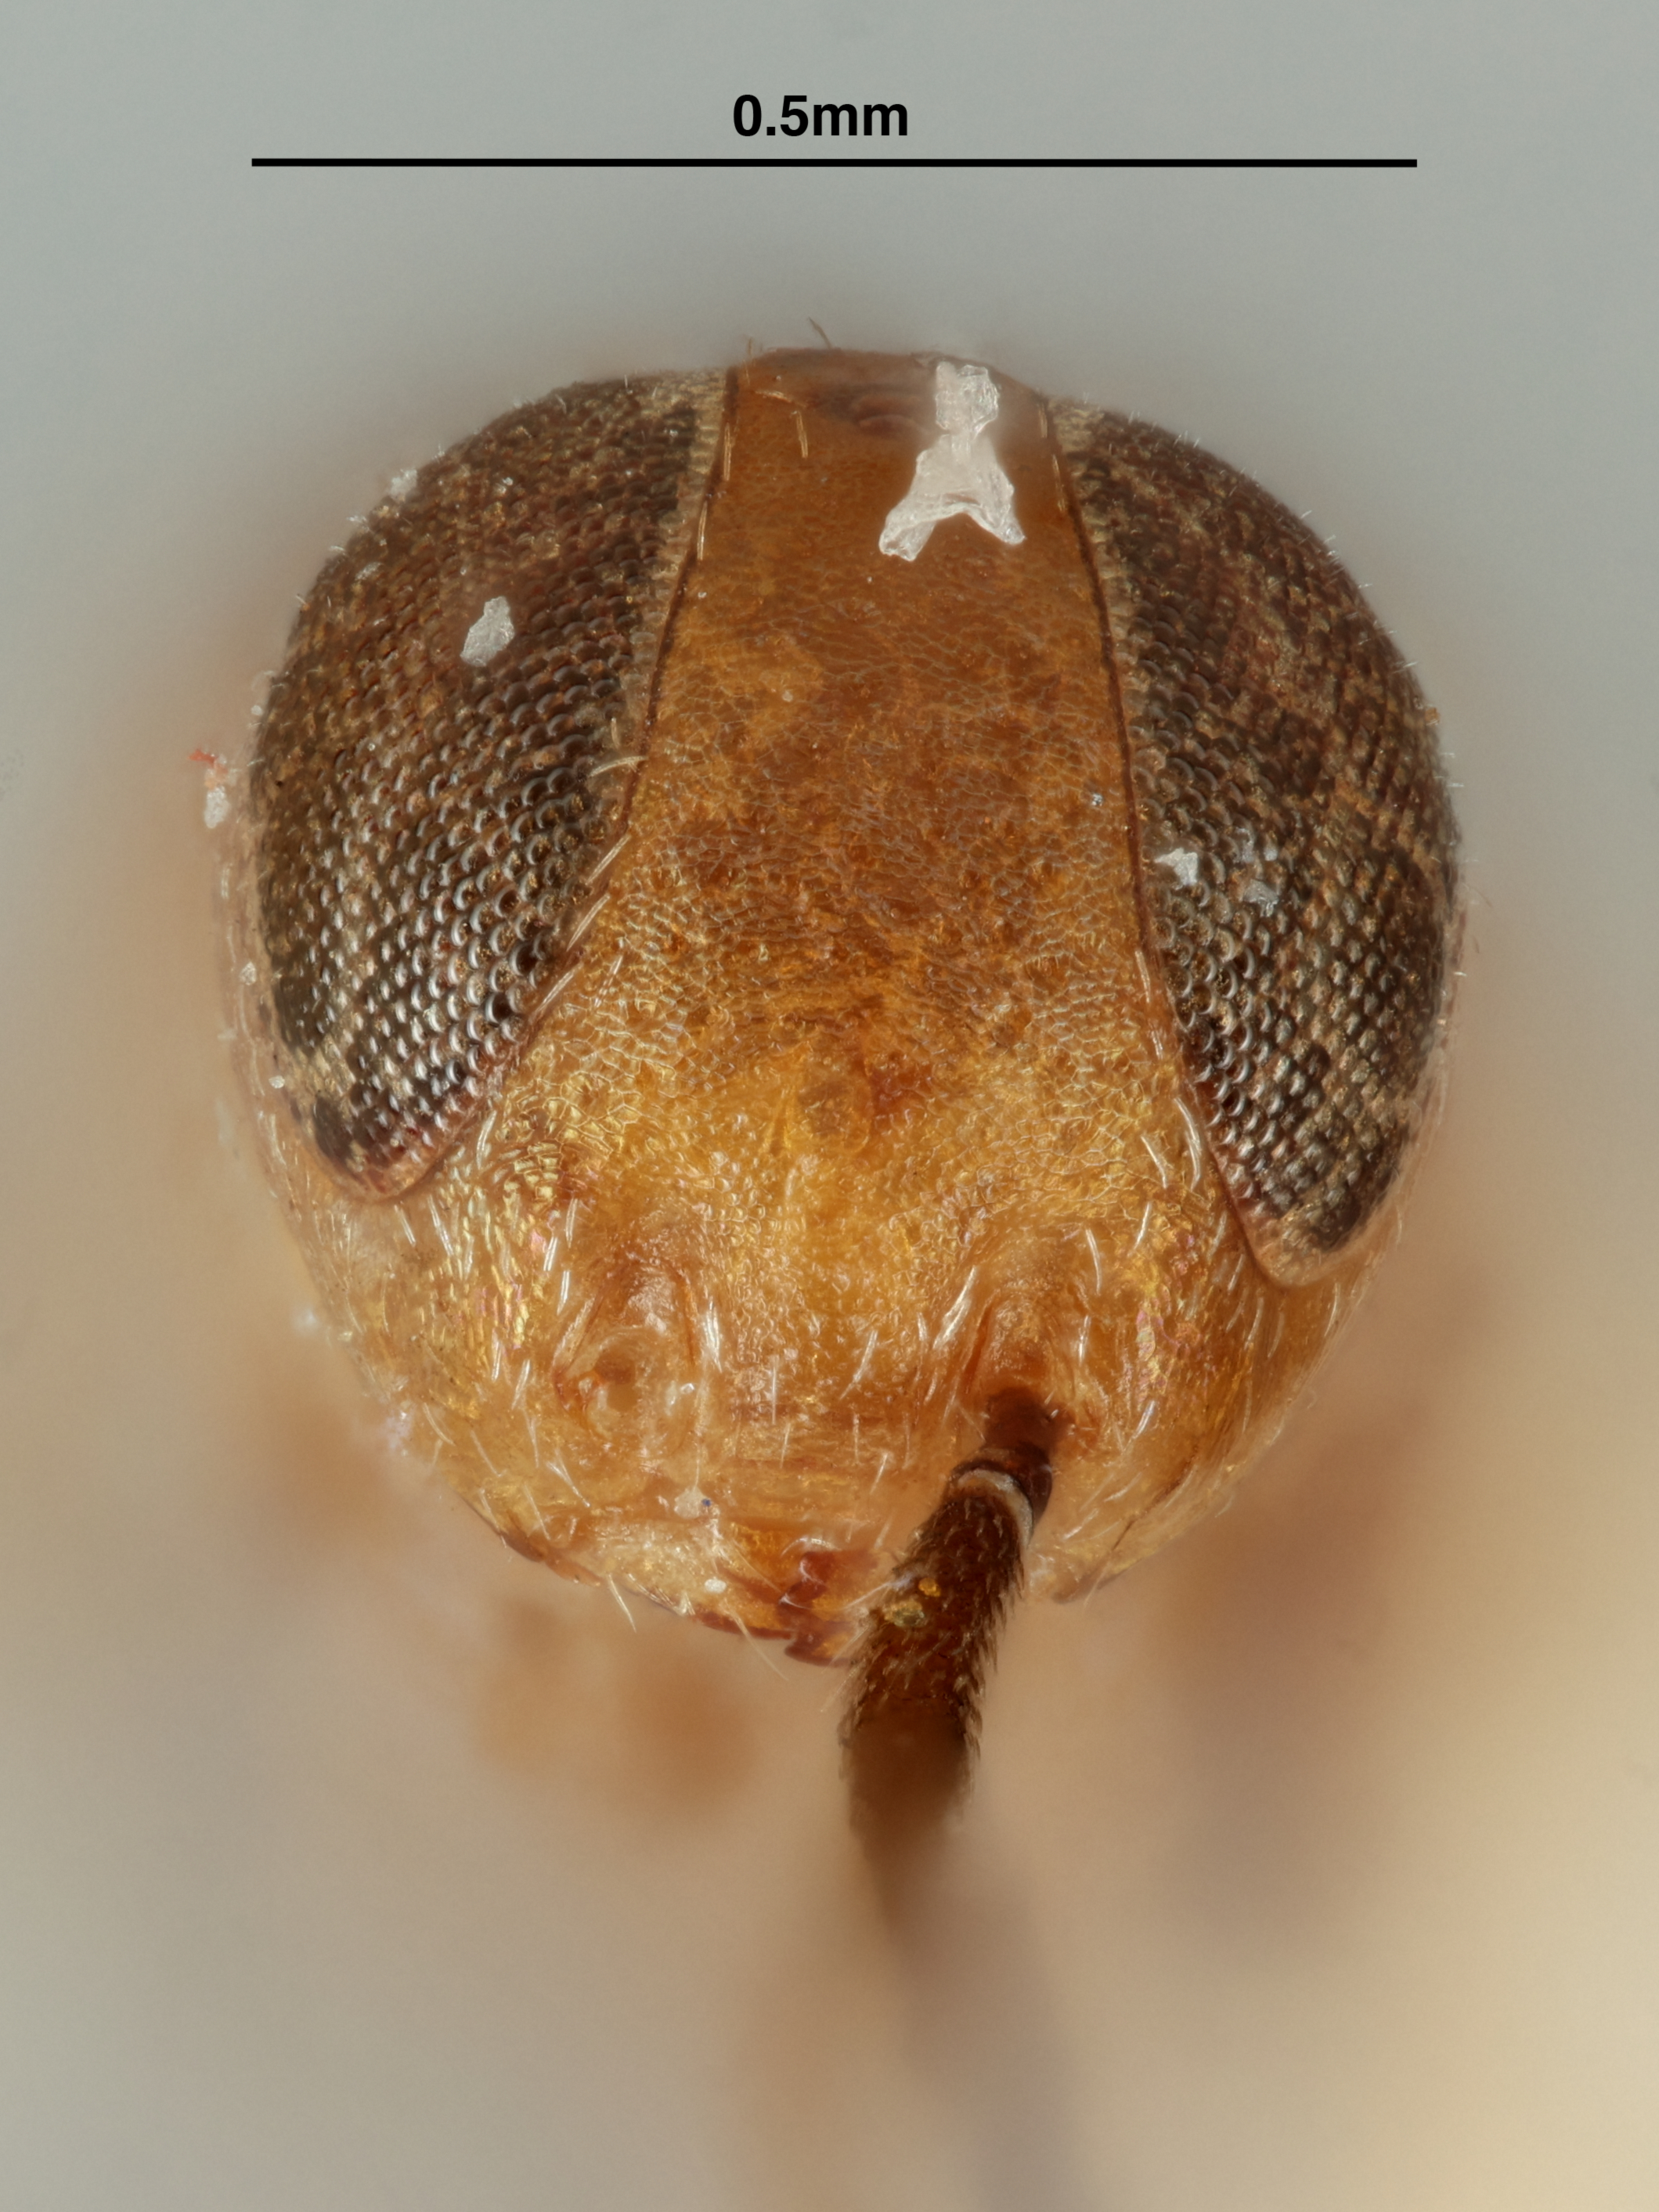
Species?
Homalotylus mexicanus
